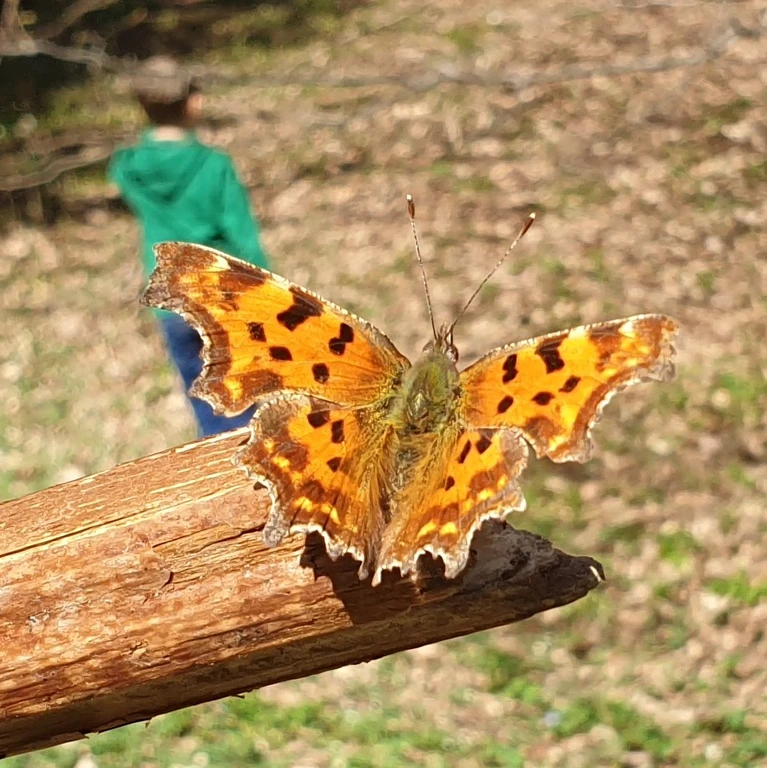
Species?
Polygonia c-album
